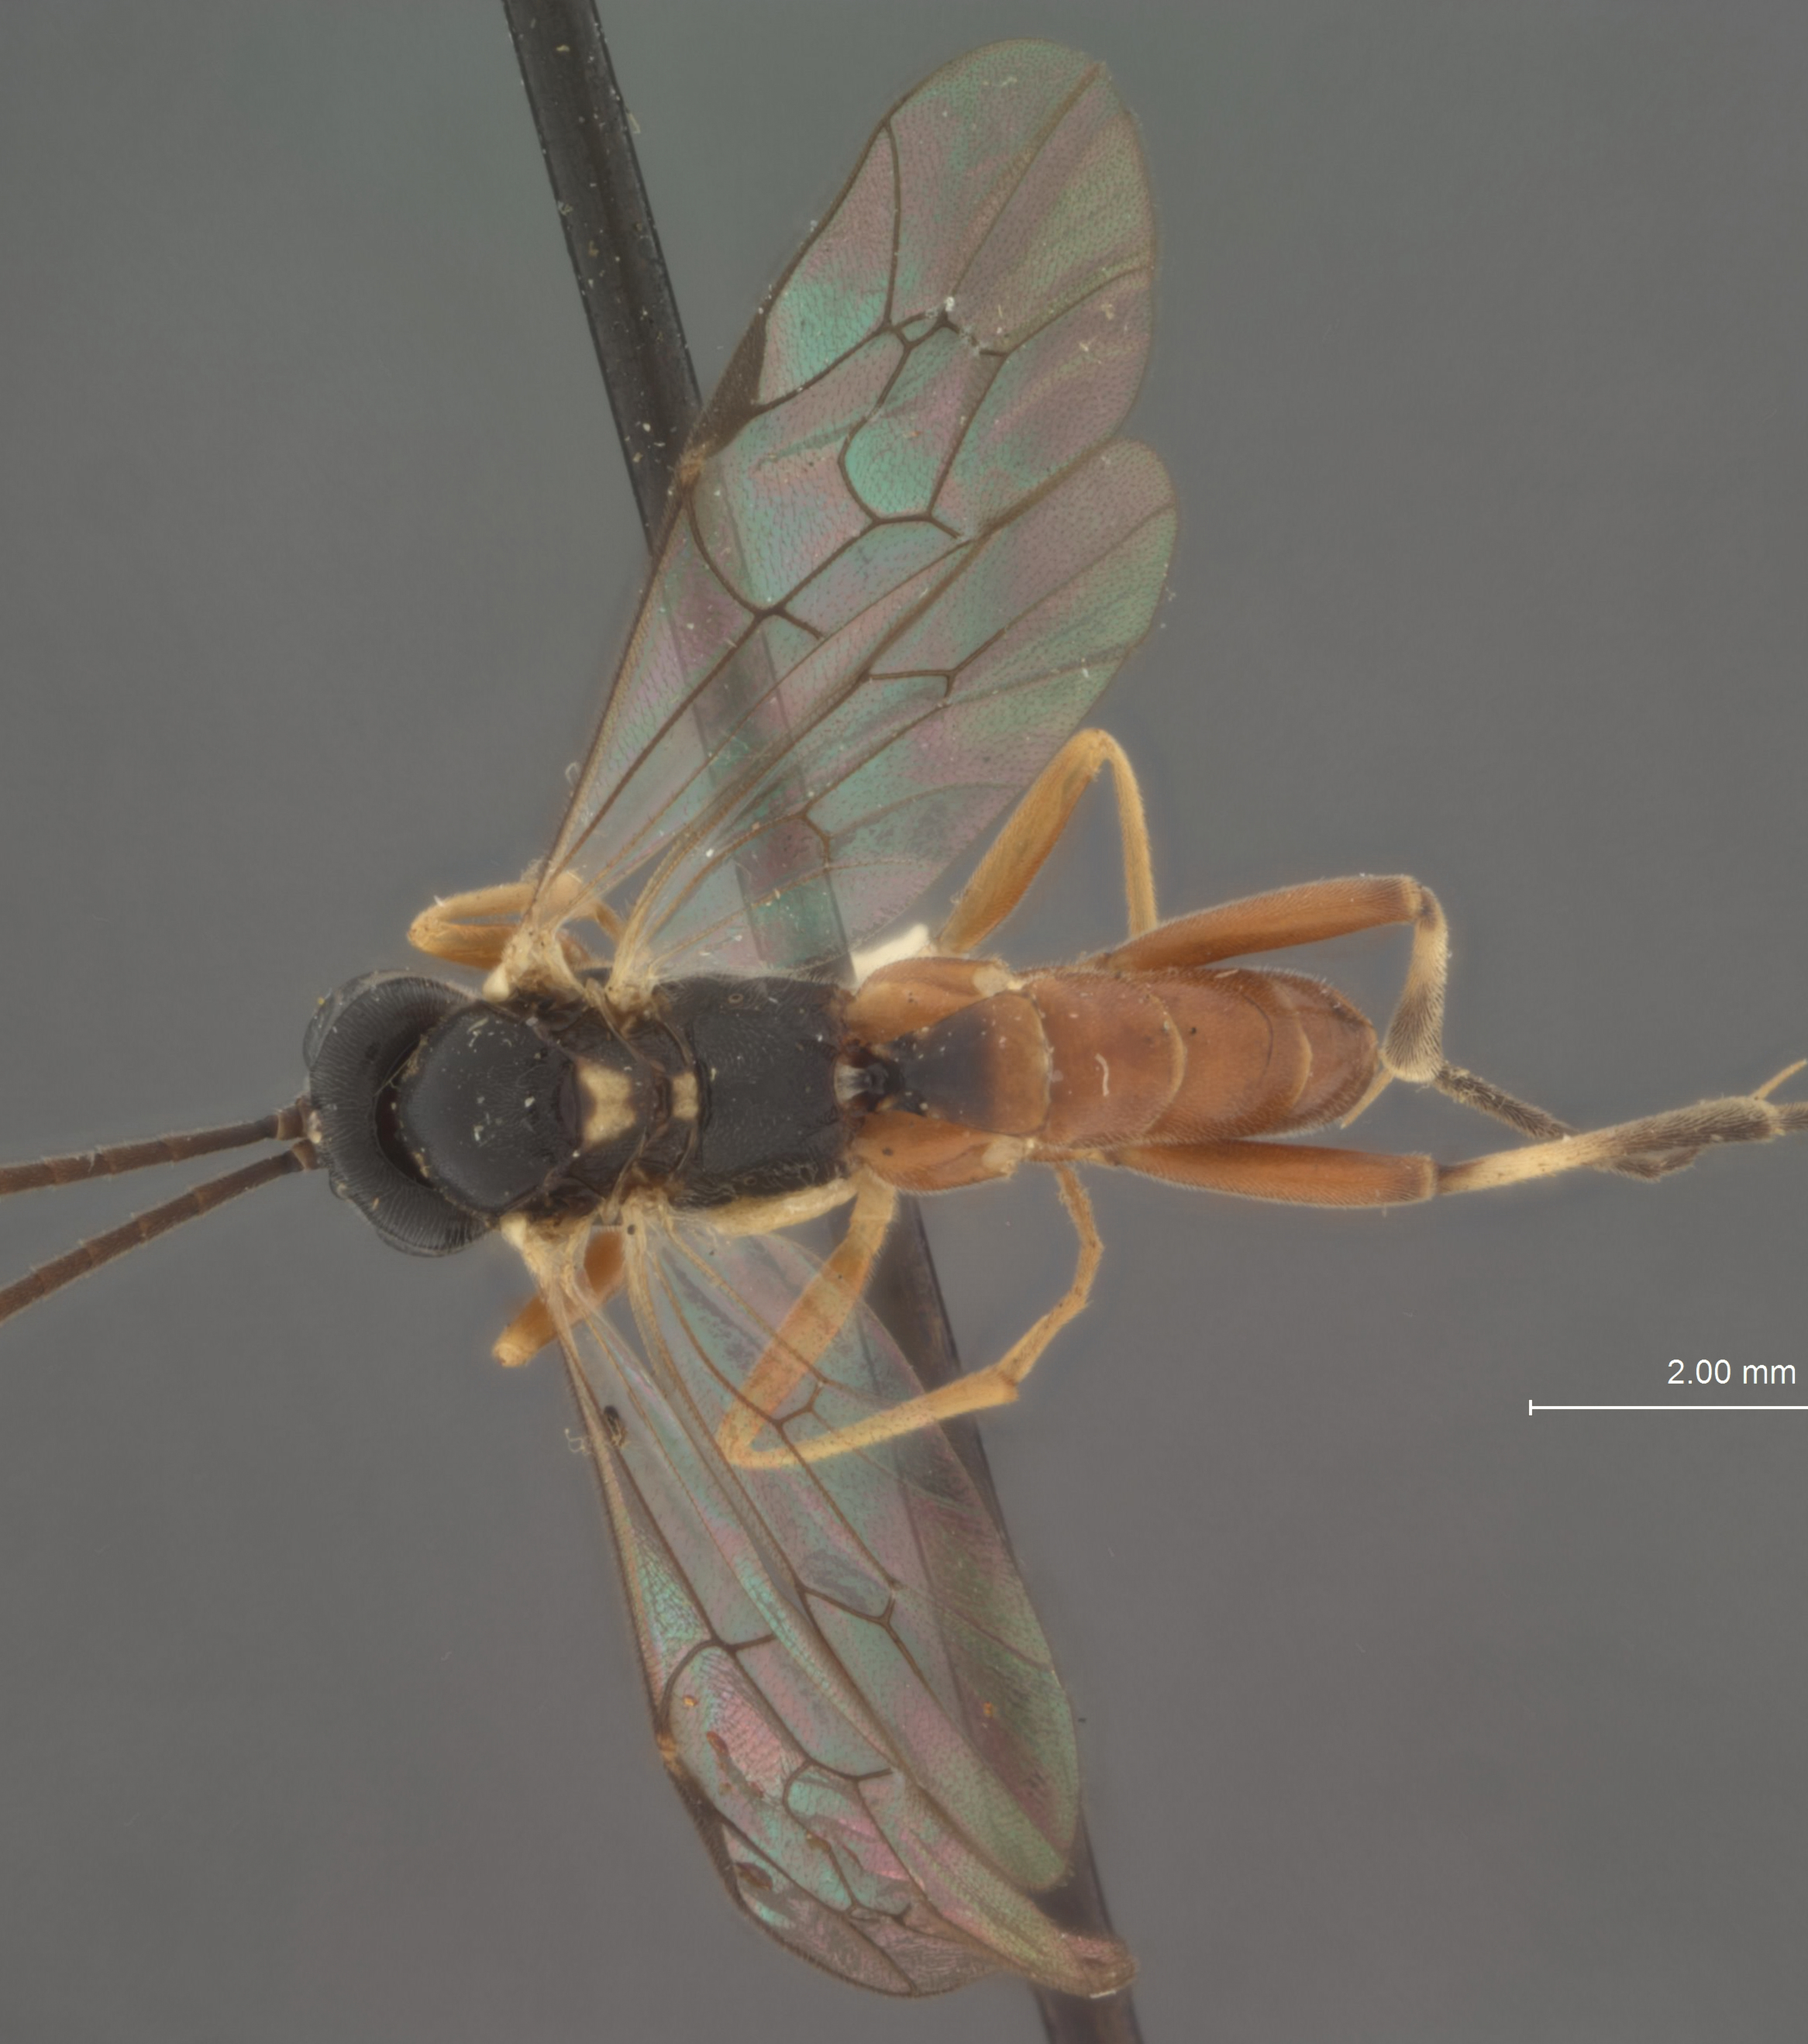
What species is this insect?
Lamachus oregon
